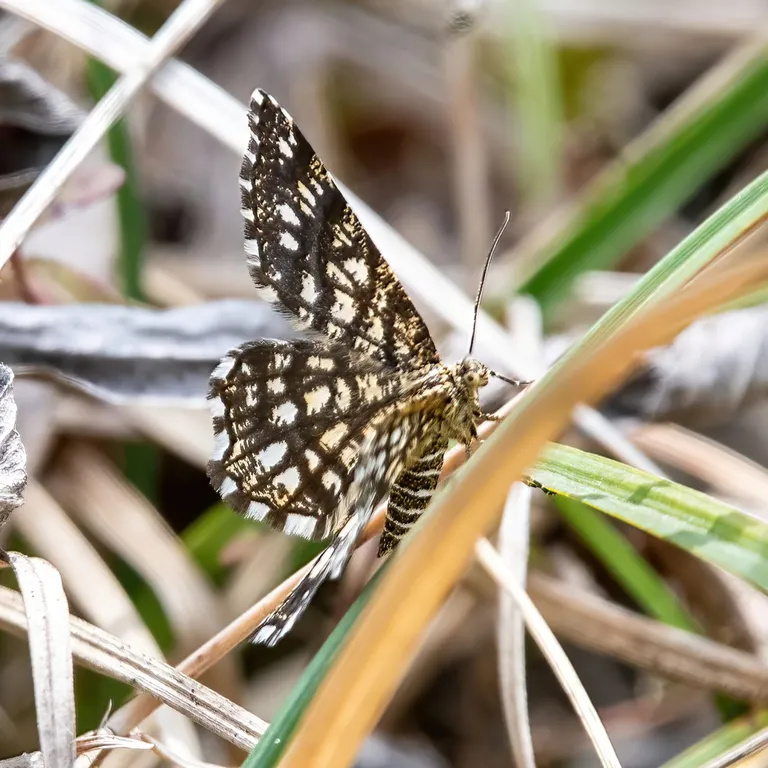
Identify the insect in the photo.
Chiasmia clathrata
